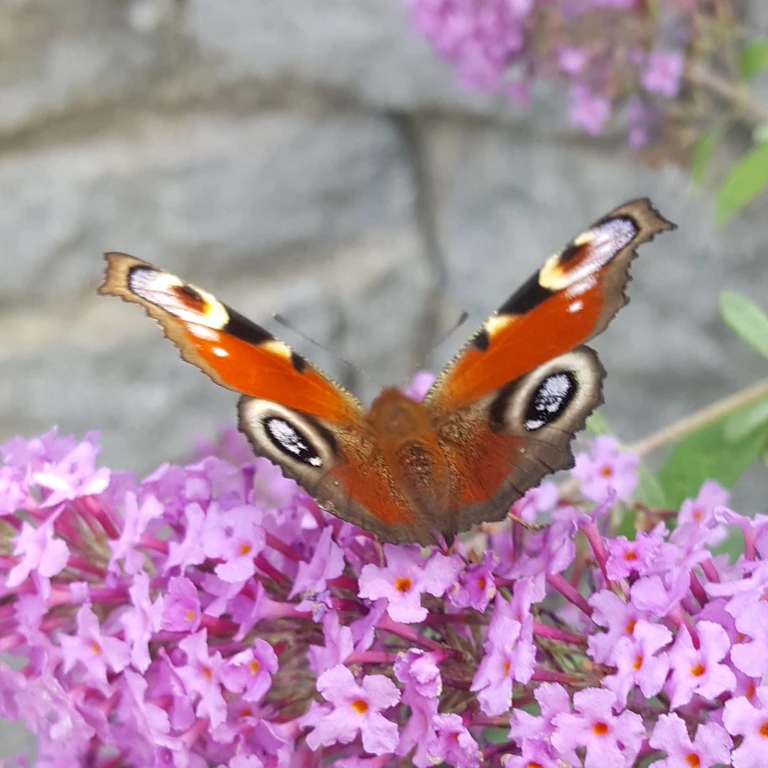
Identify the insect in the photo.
Aglais io
